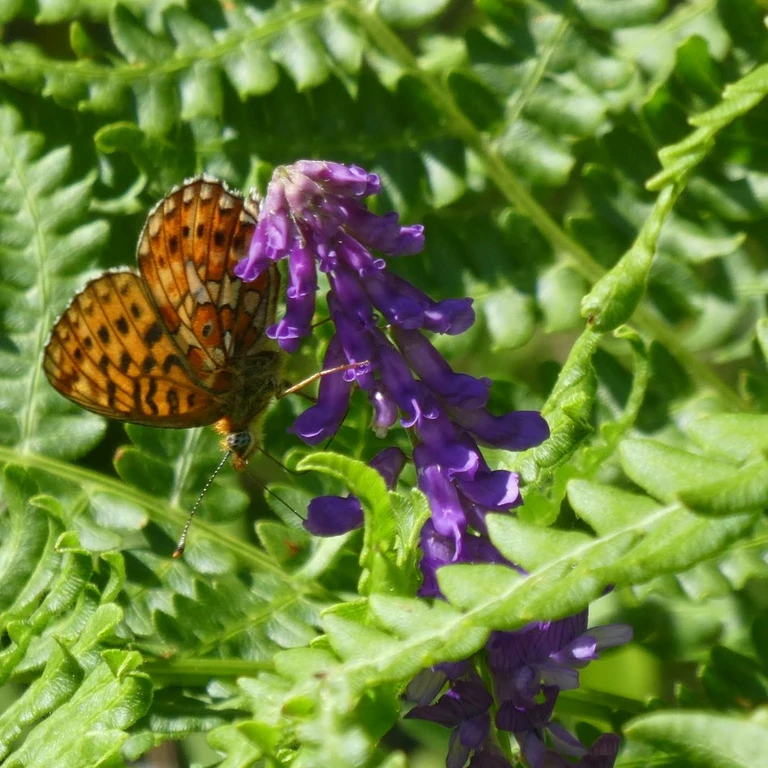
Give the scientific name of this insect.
Boloria euphrosyne (also Clossiana euphrosyne)
